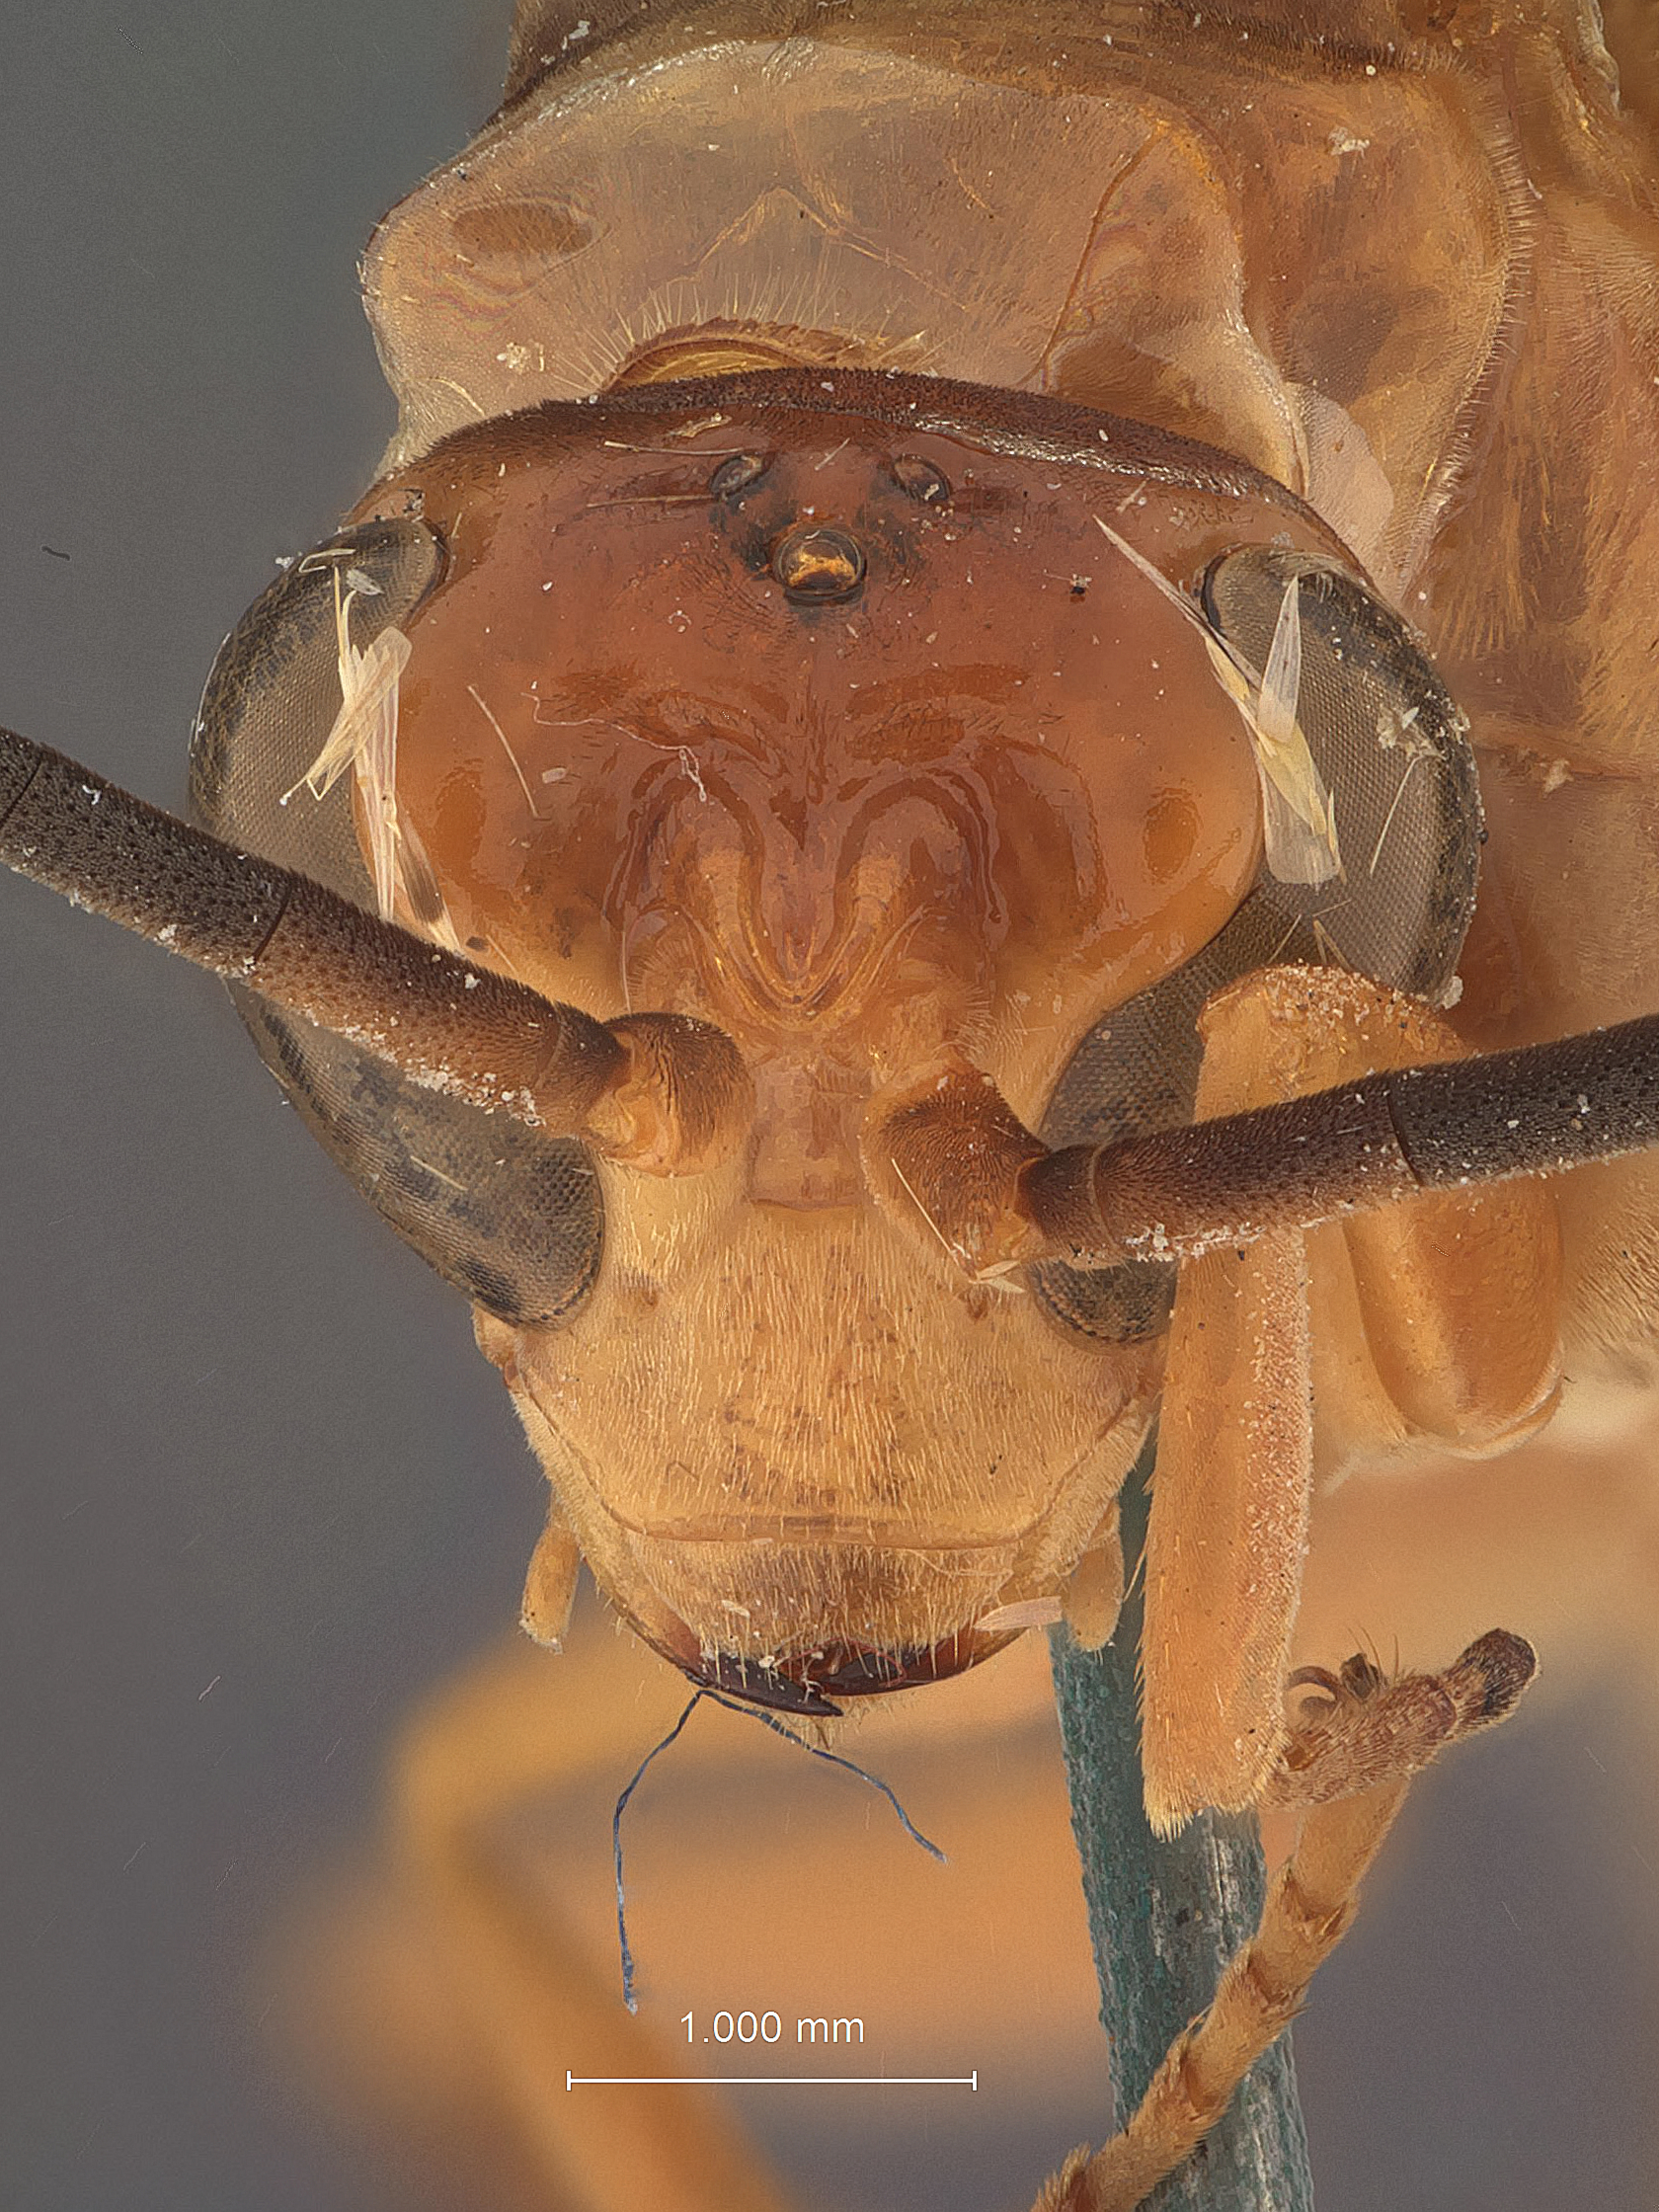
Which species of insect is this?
Xanthampulex divaricatus
